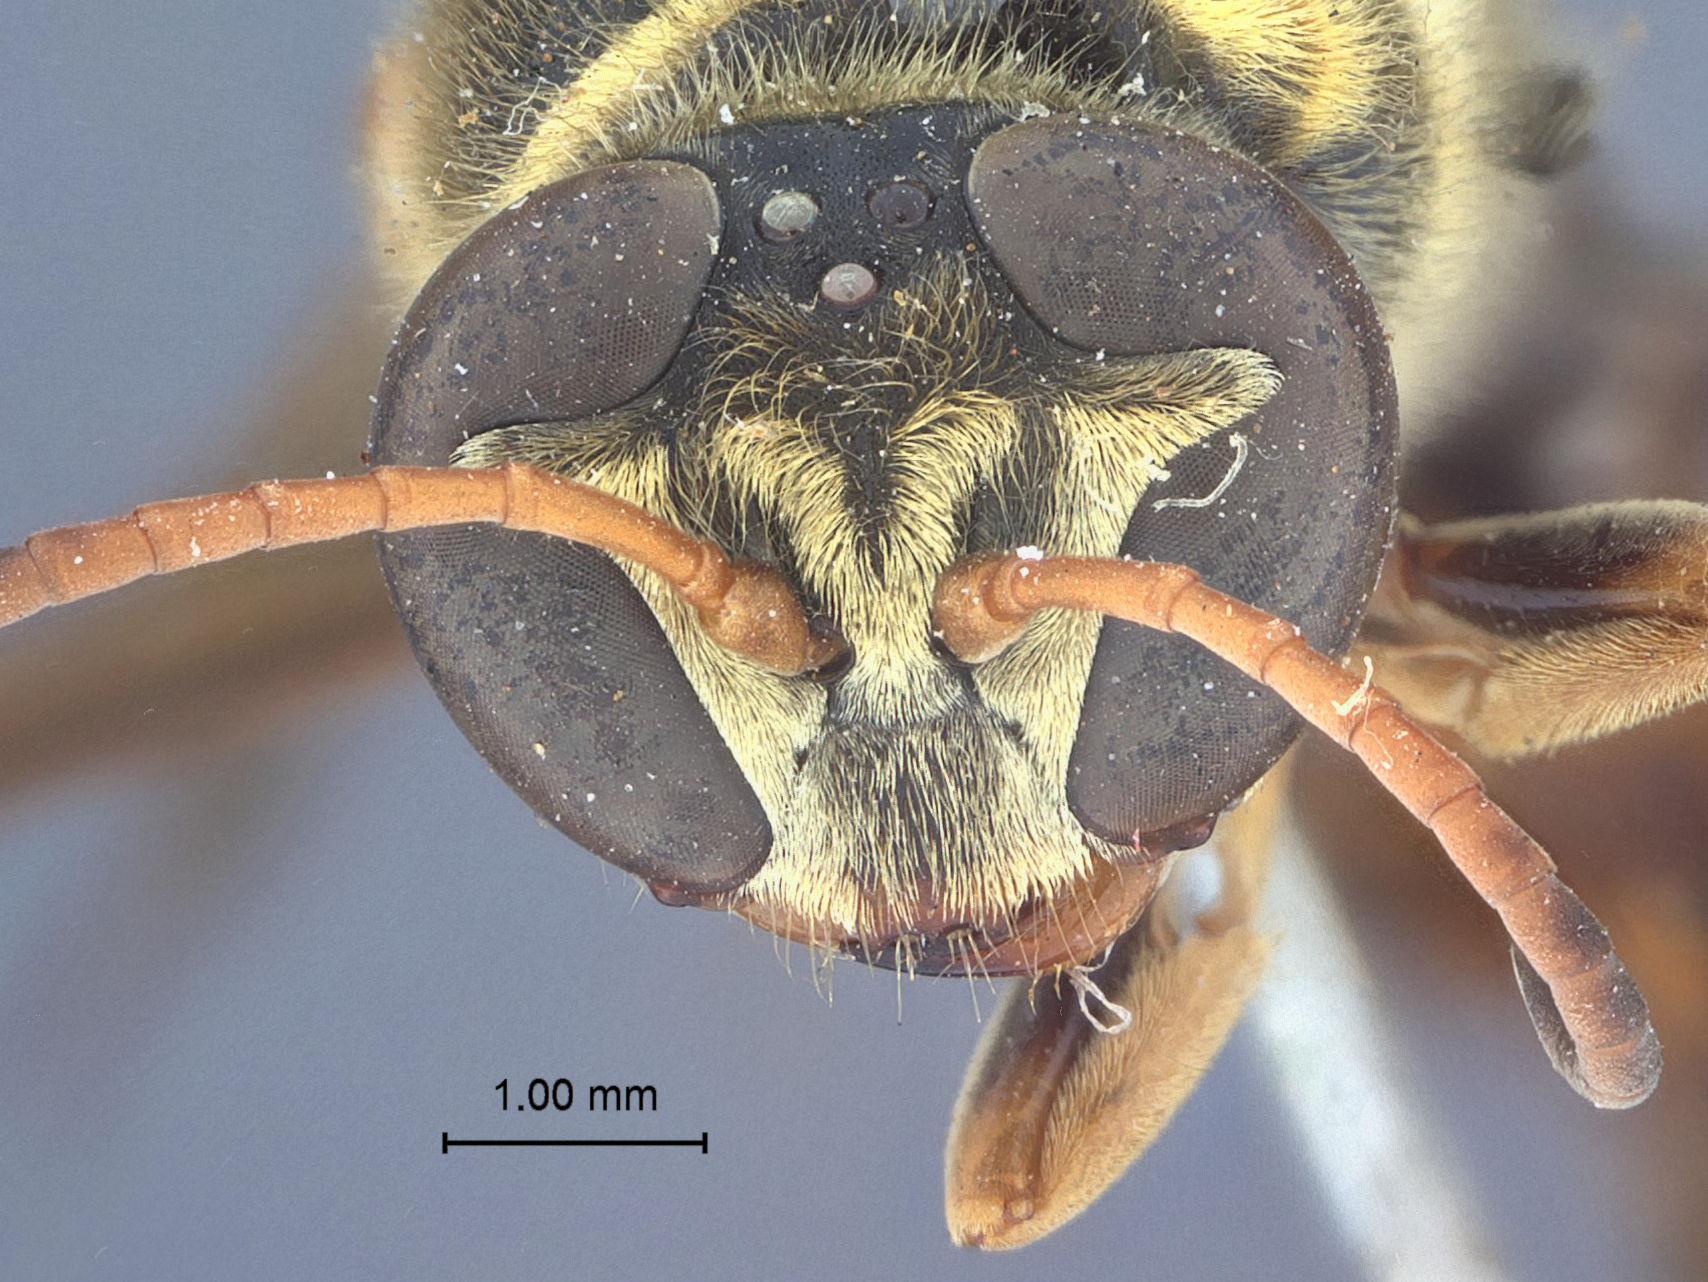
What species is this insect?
Trypoxylon bicalcaratum
